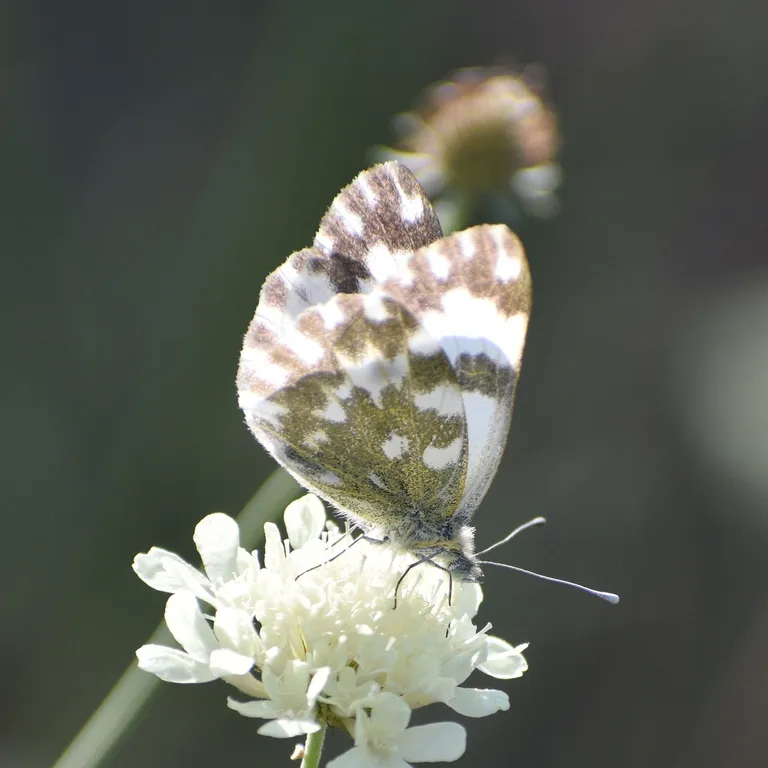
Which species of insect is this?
Pontia edusa
